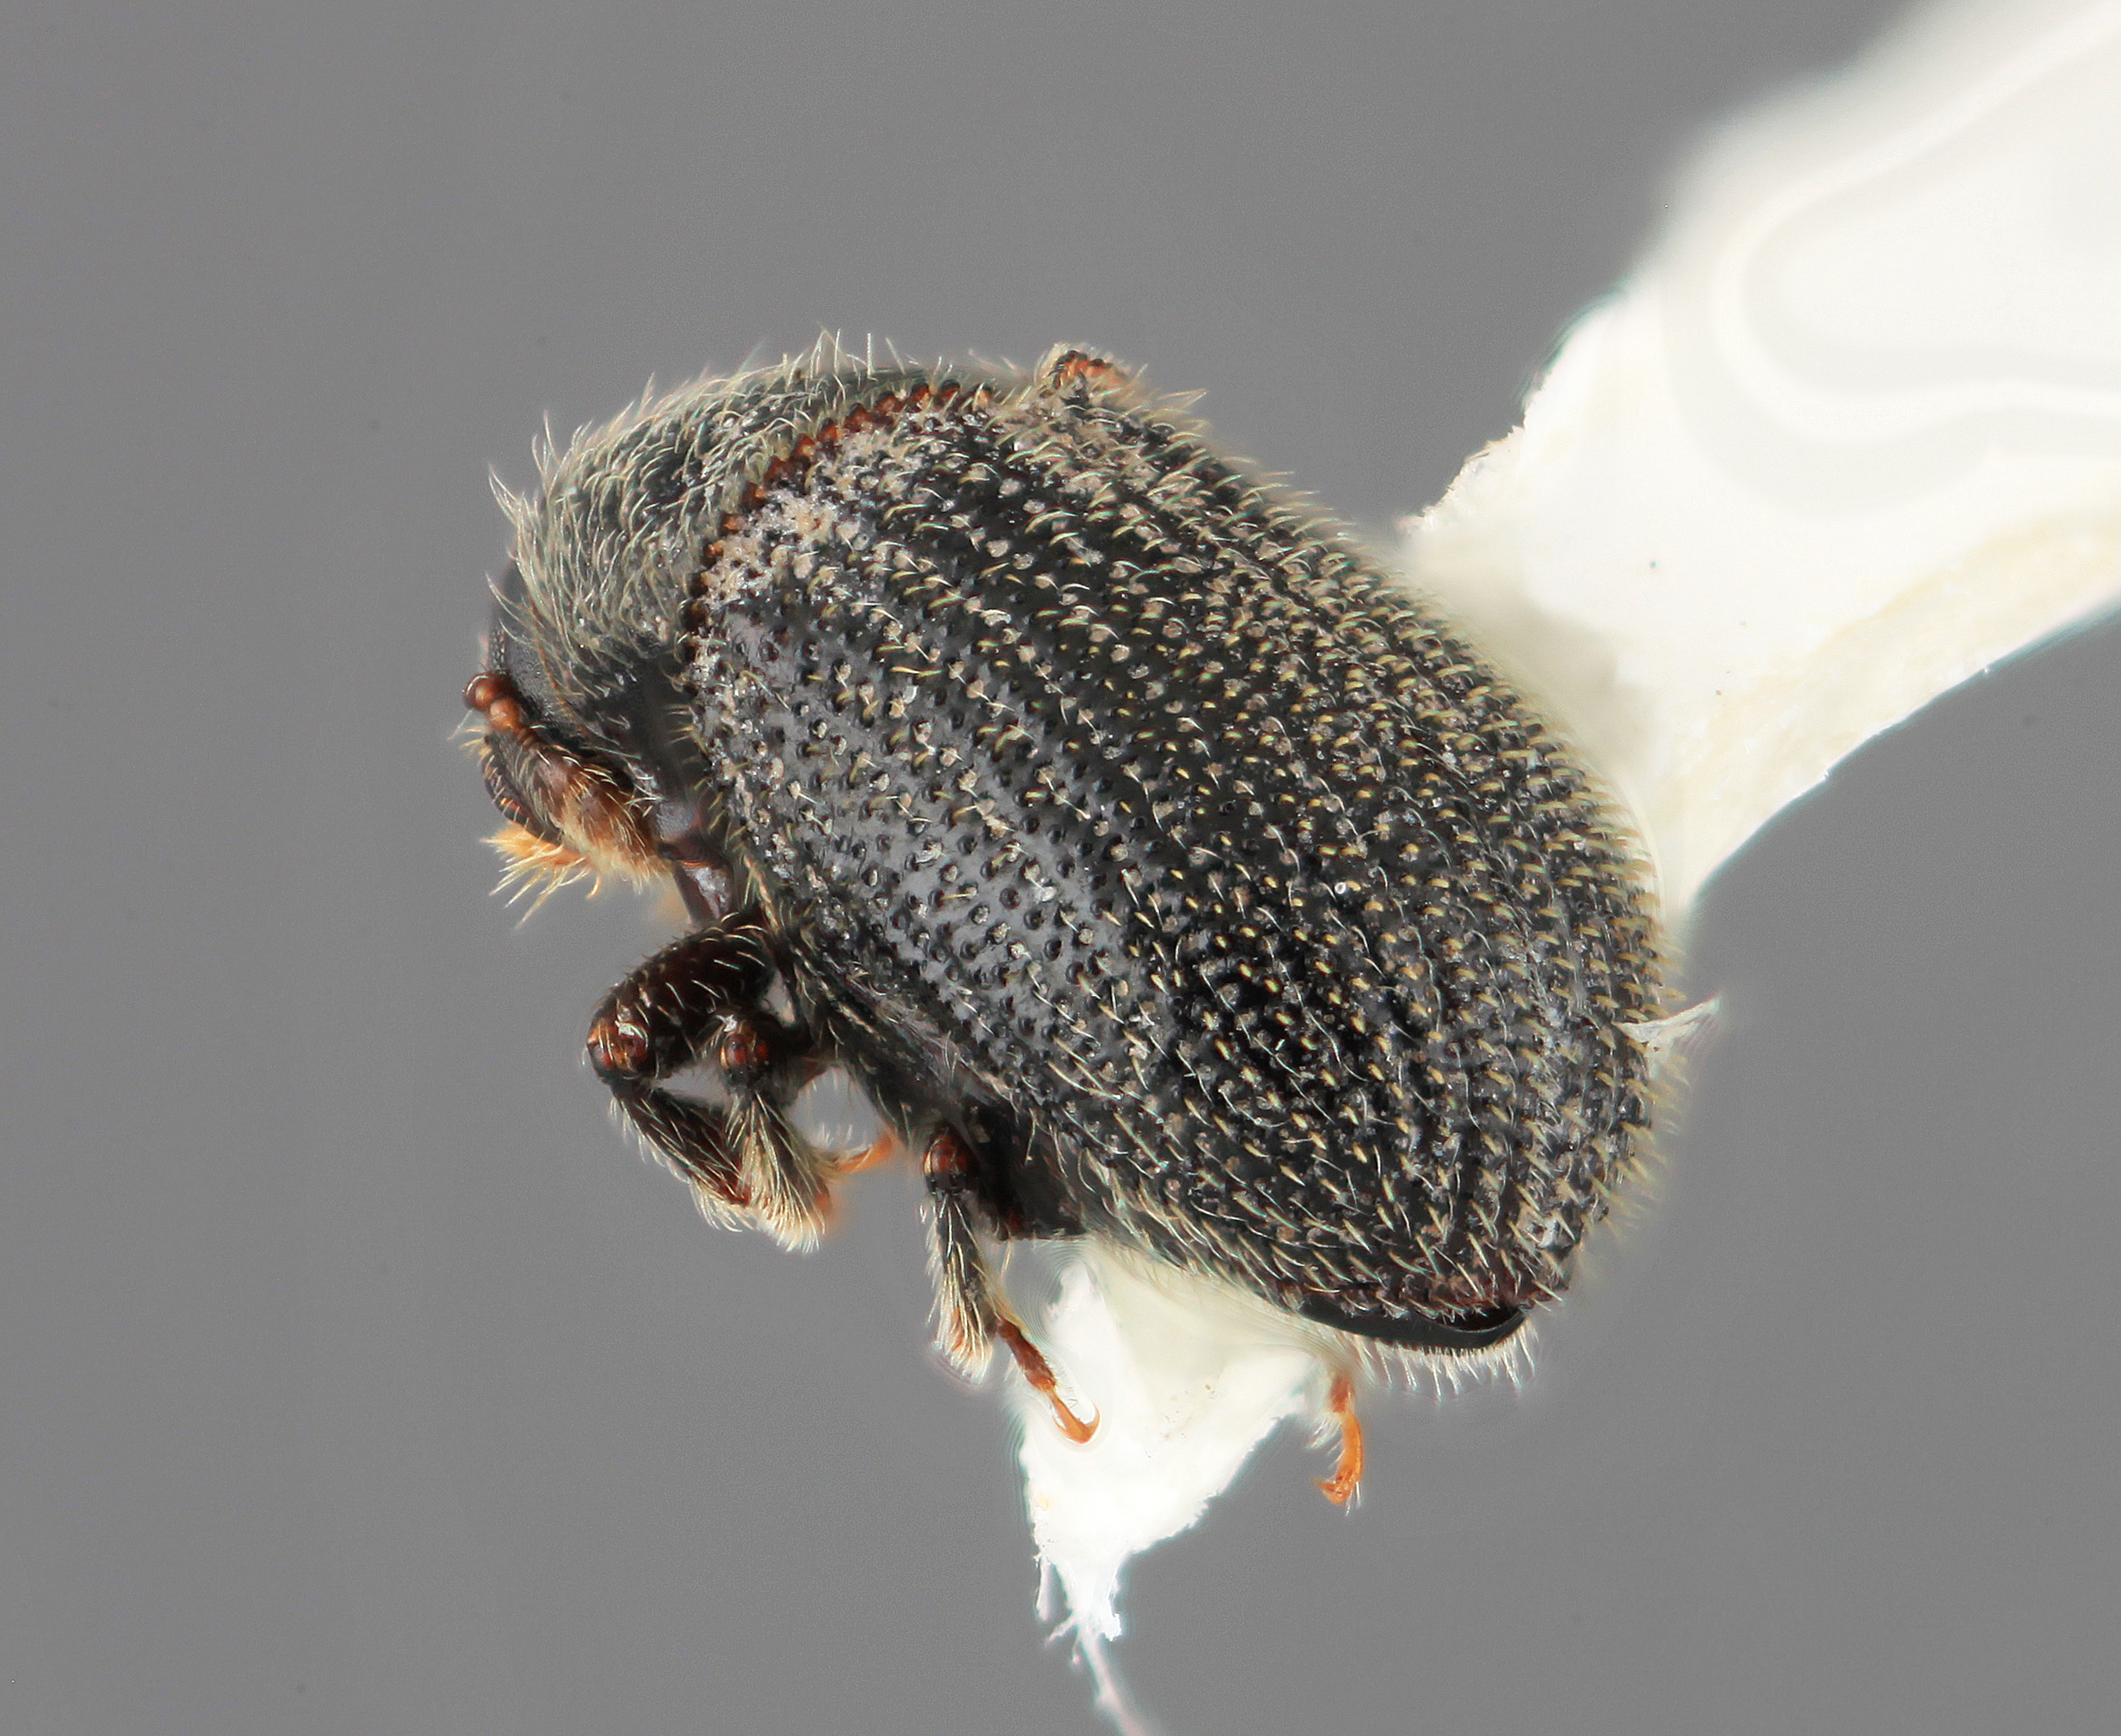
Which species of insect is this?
Phloeotribus quercinus
